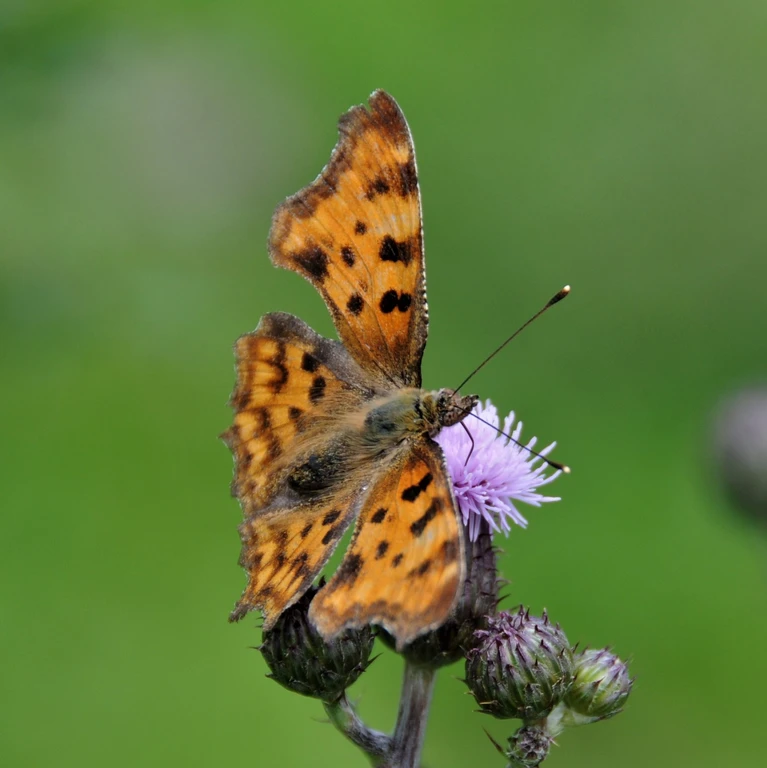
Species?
Polygonia c-album
